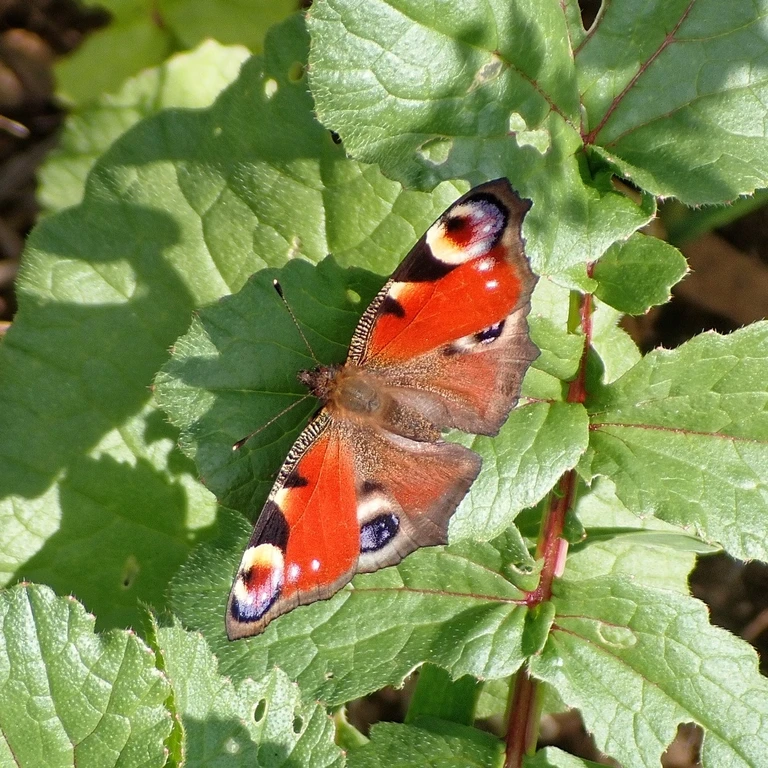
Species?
Aglais io
